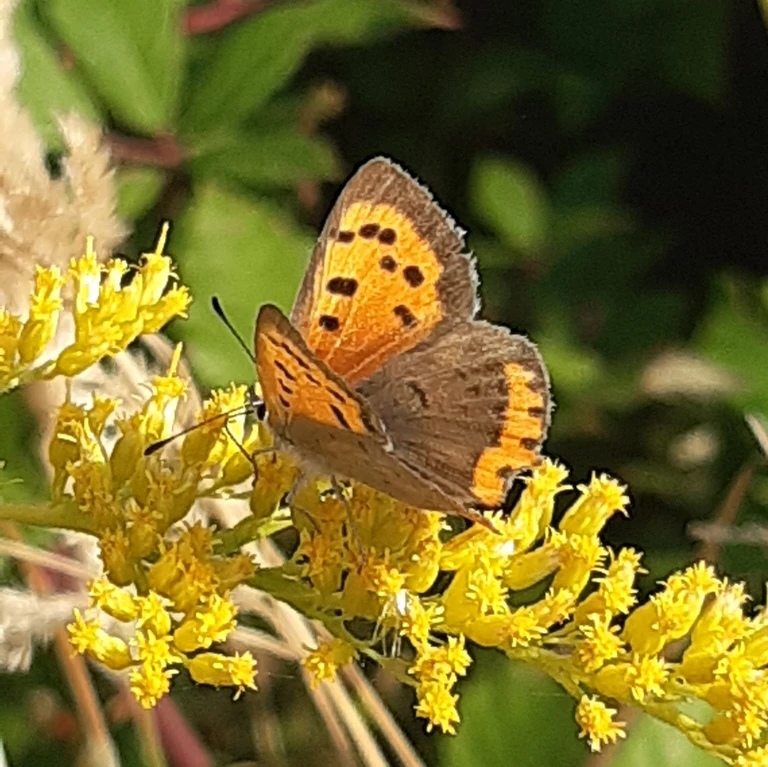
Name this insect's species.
Lycaena phlaeas
